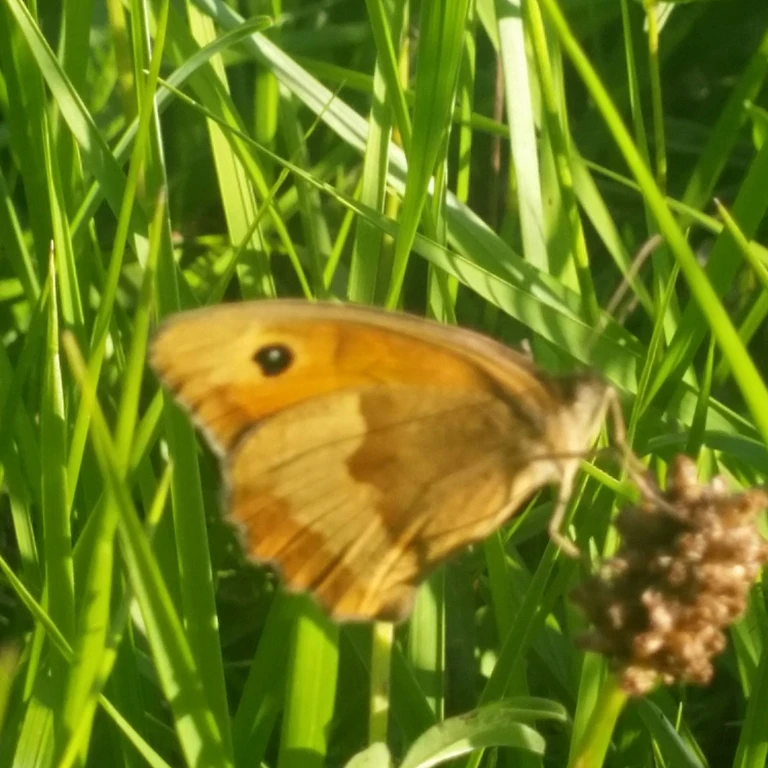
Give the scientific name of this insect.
Maniola jurtina
